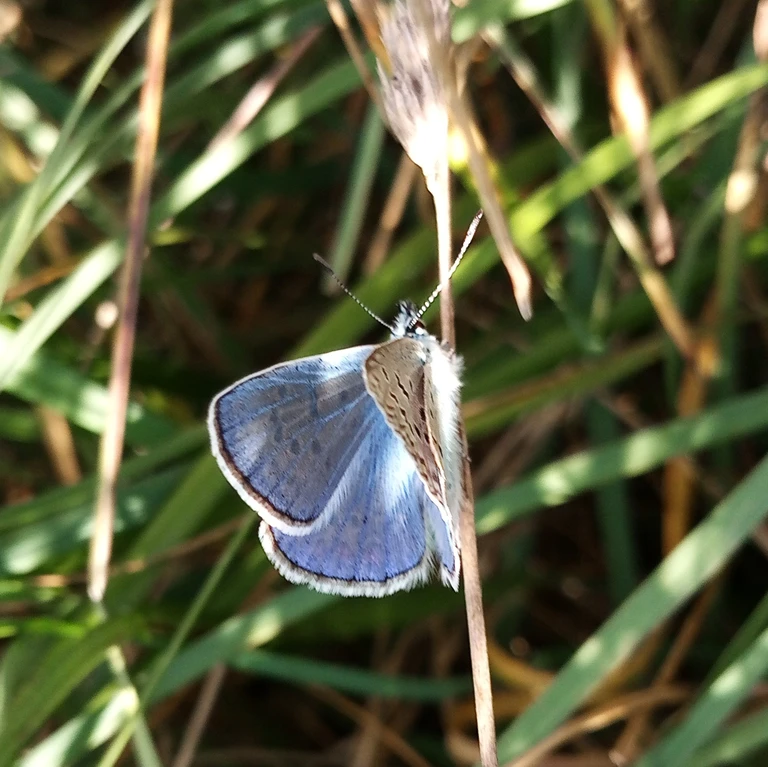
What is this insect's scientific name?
Polyommatus icarus
